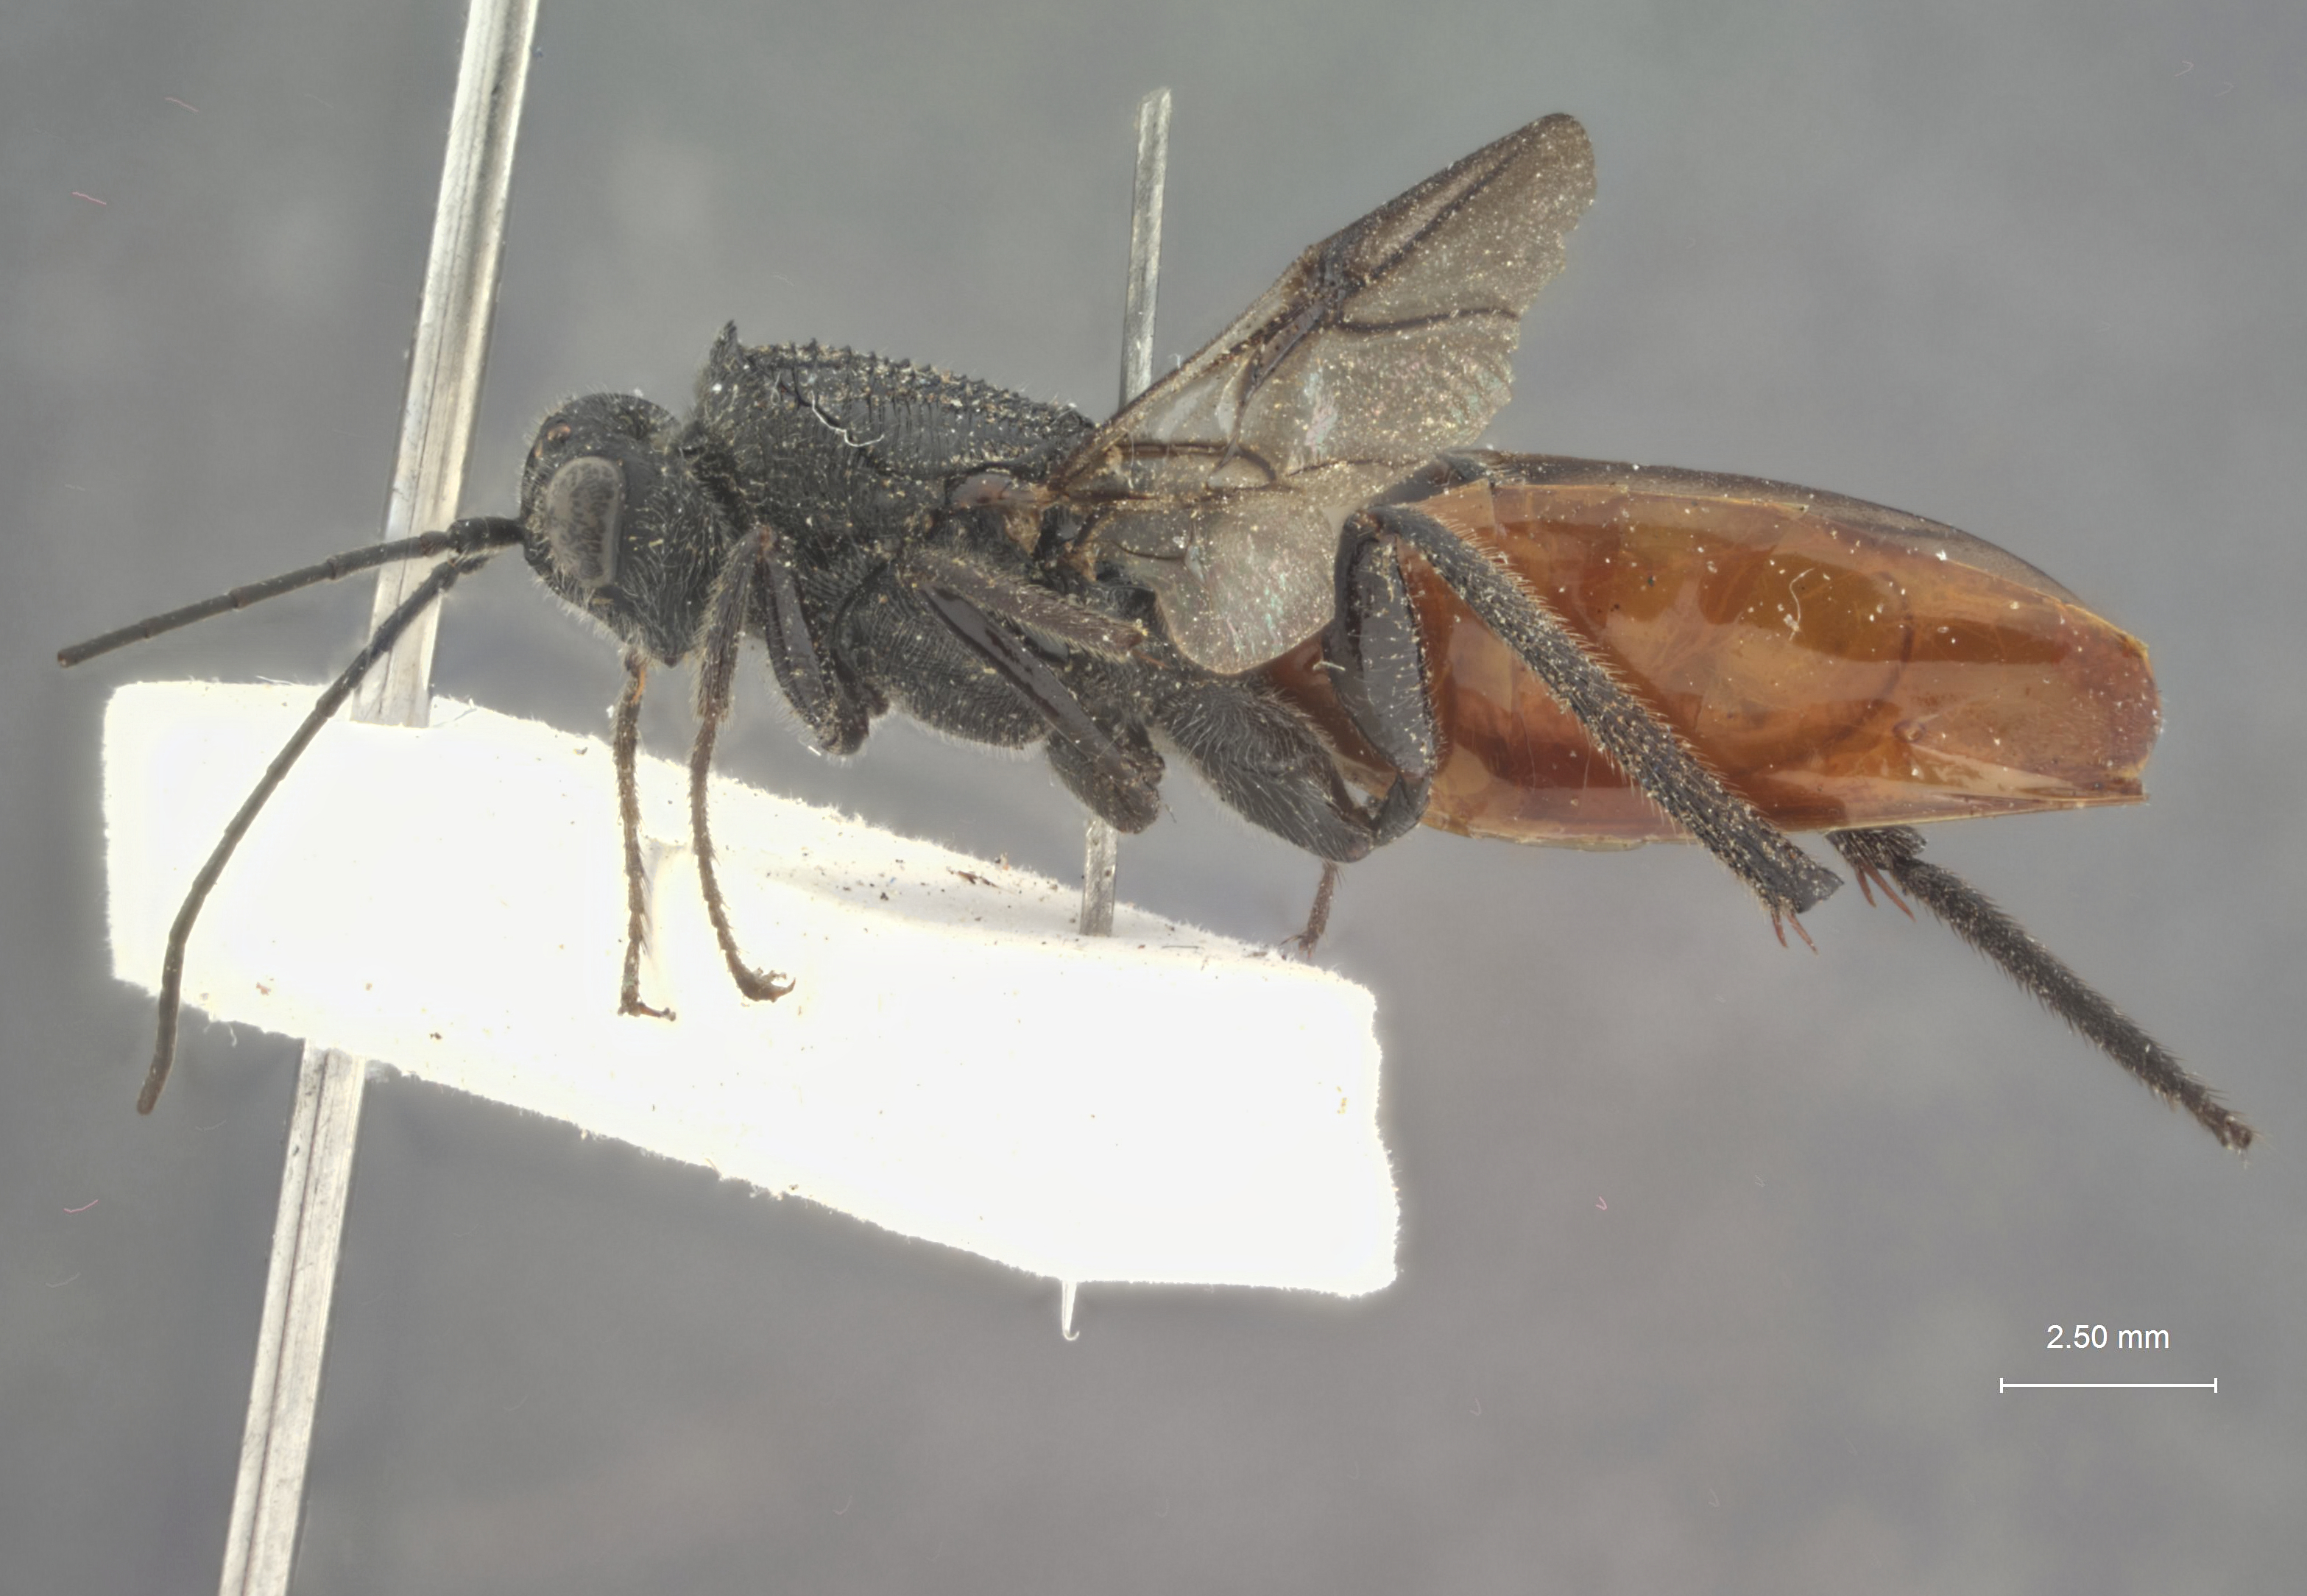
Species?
Ibalia arizonica
